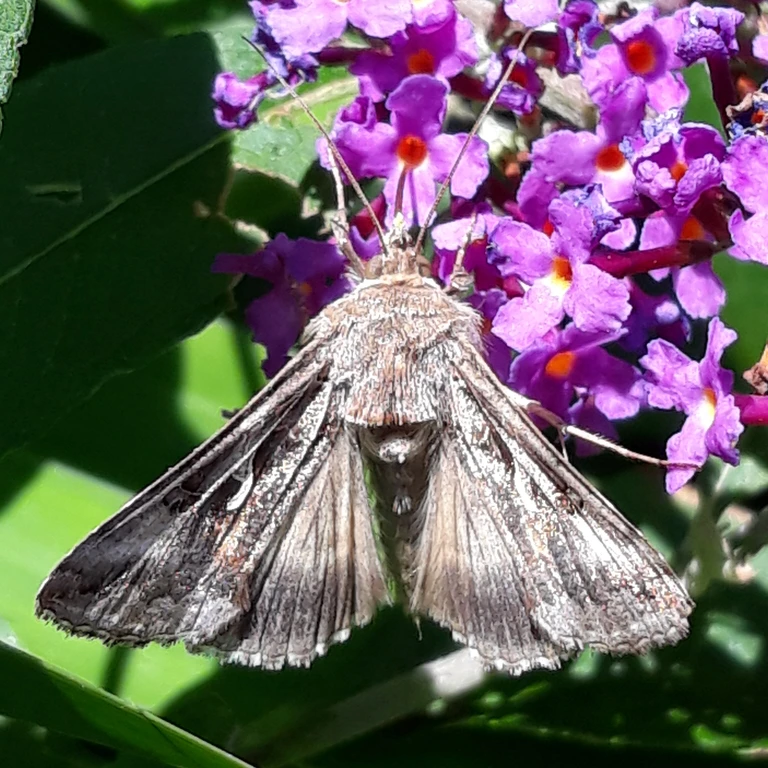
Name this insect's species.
Autographa gamma
